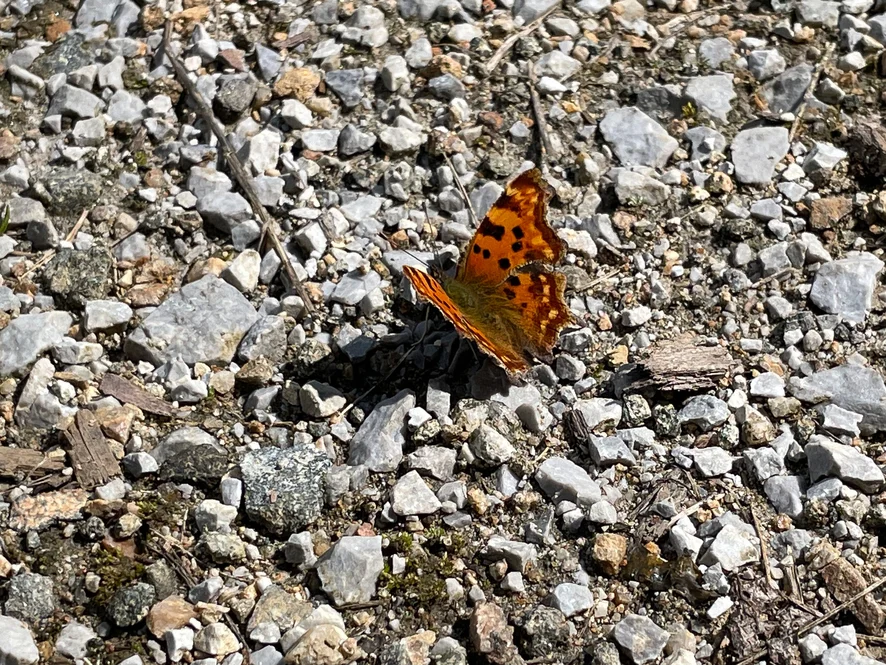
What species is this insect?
Polygonia c-album
